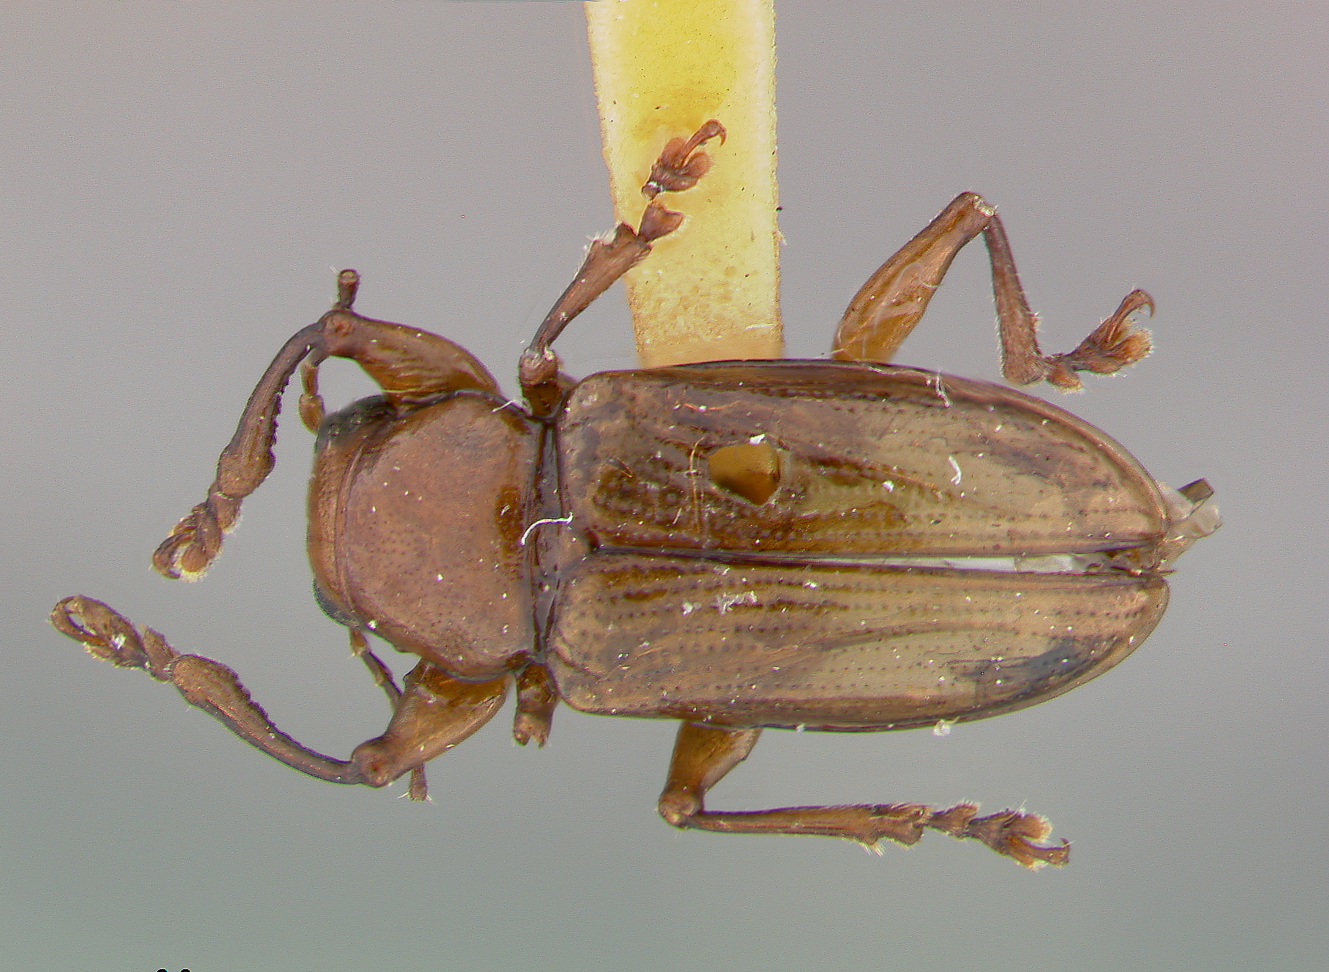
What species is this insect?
Metachroma gracile
